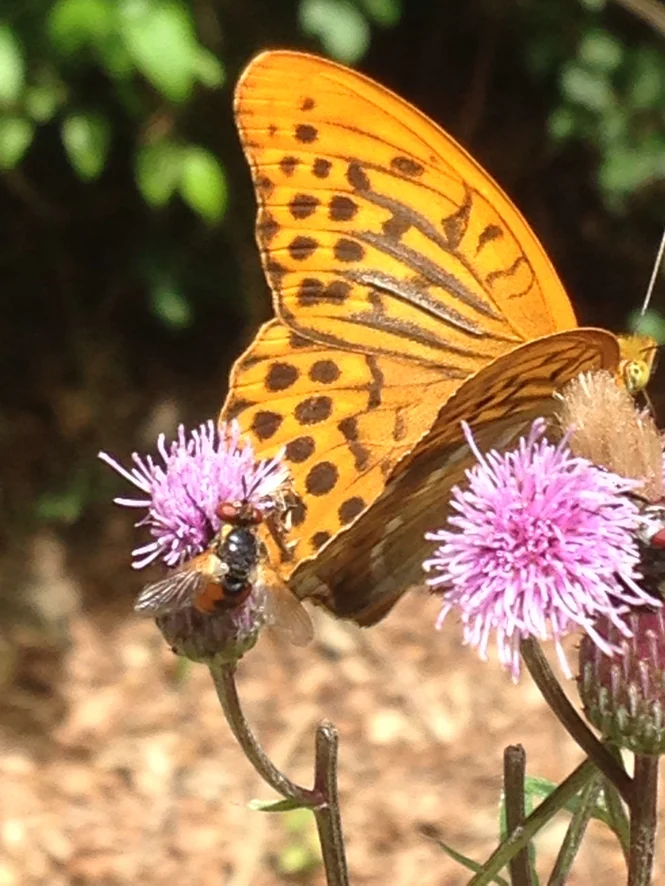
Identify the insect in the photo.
Argynnis paphia
